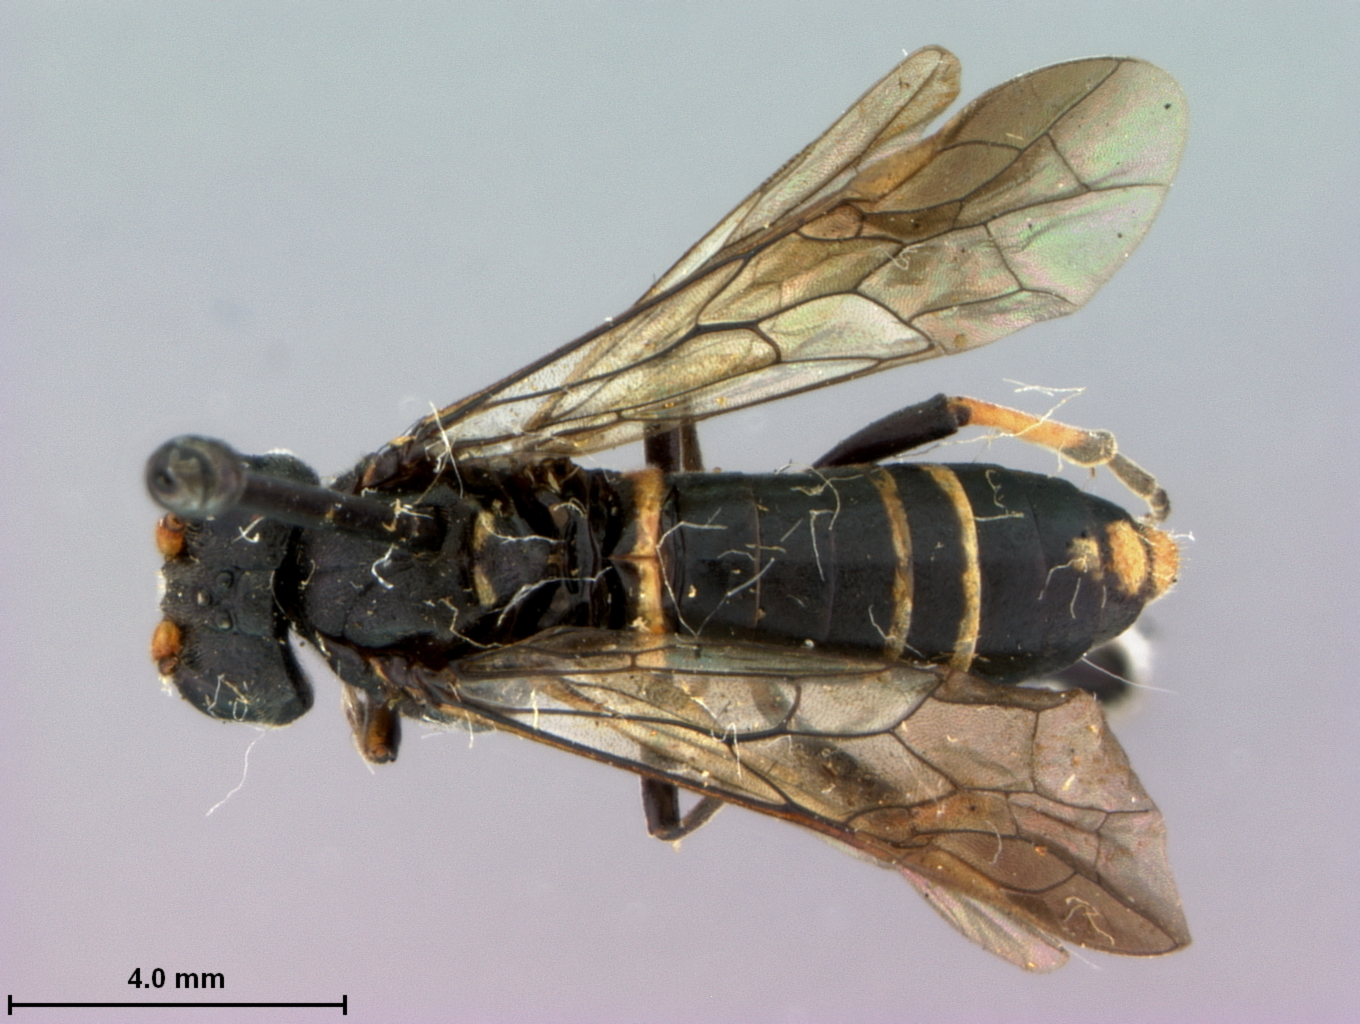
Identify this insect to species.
Tenthredo fuscocostalis
